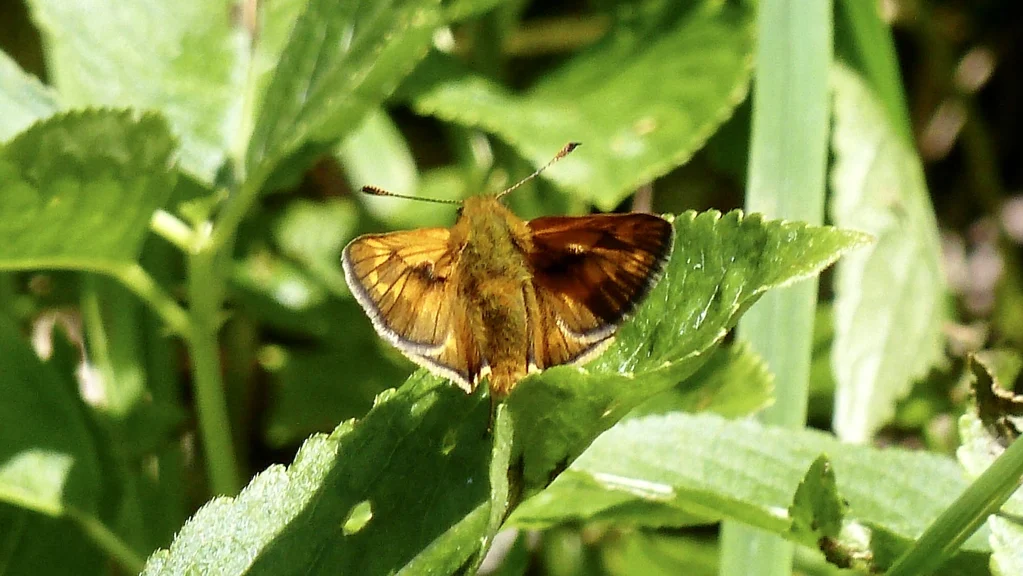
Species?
Ochlodes sylvanus (also Ochlodes venata)
